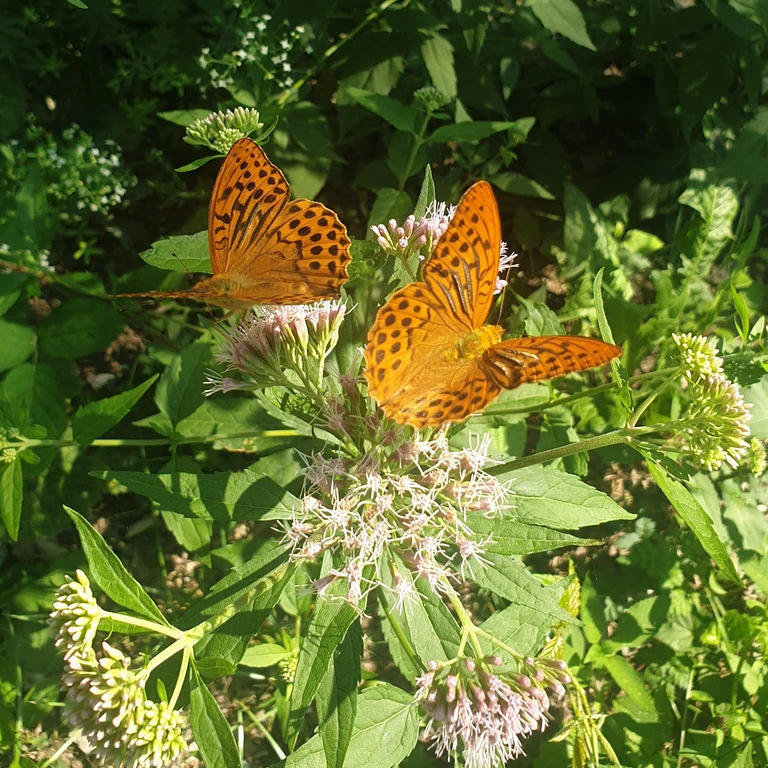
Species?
Argynnis paphia
